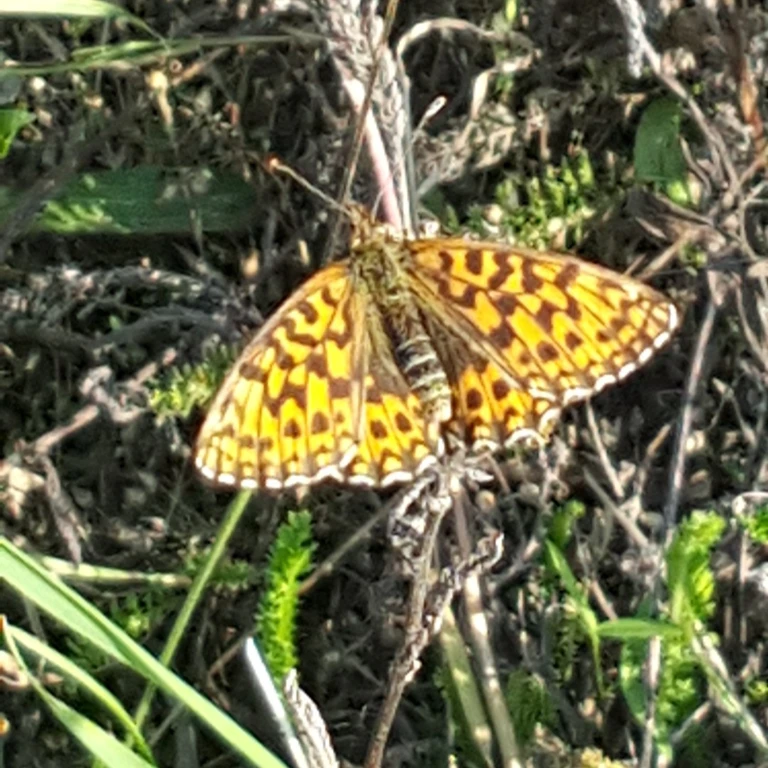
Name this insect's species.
Boloria dia
